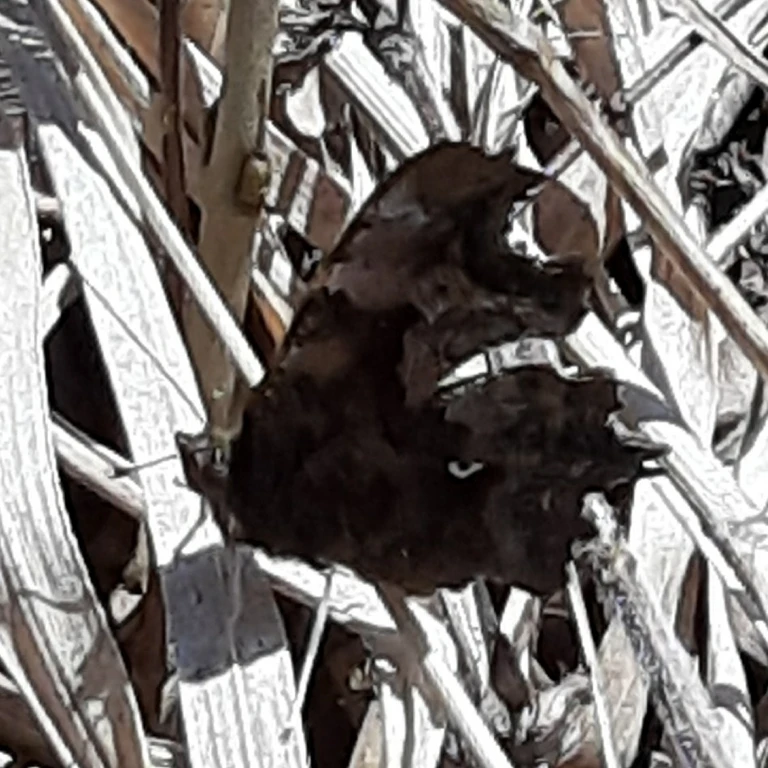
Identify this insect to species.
Polygonia c-album
